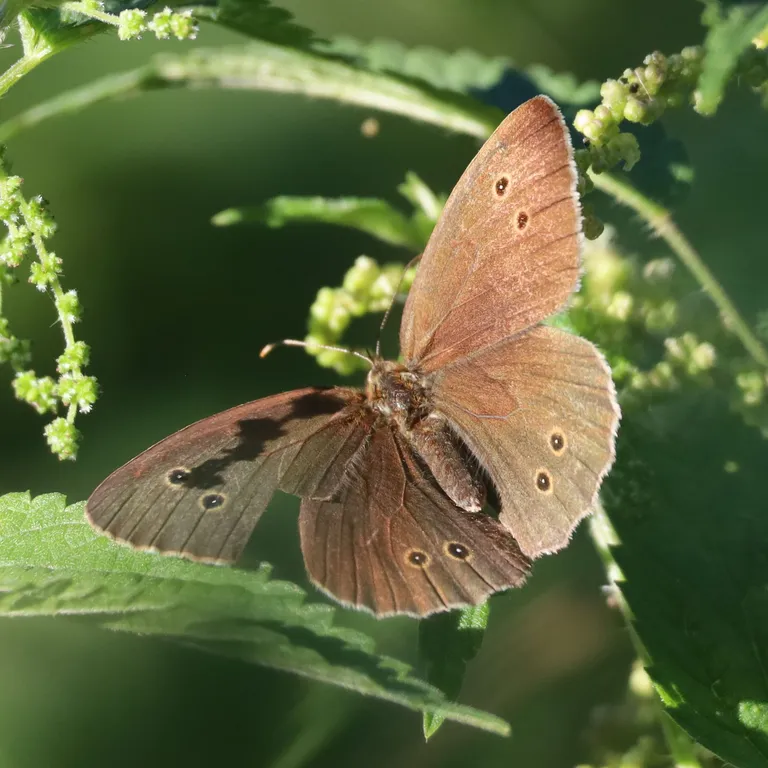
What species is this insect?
Aphantopus hyperantus
